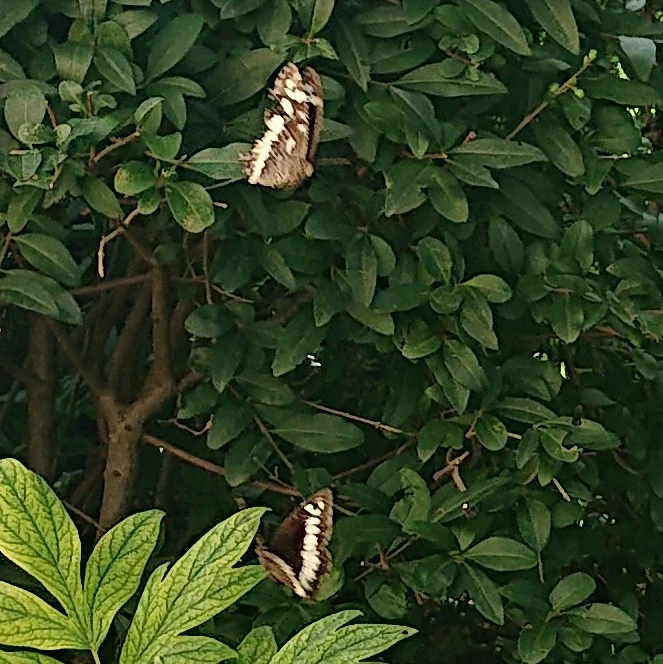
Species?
Brintesia circe
